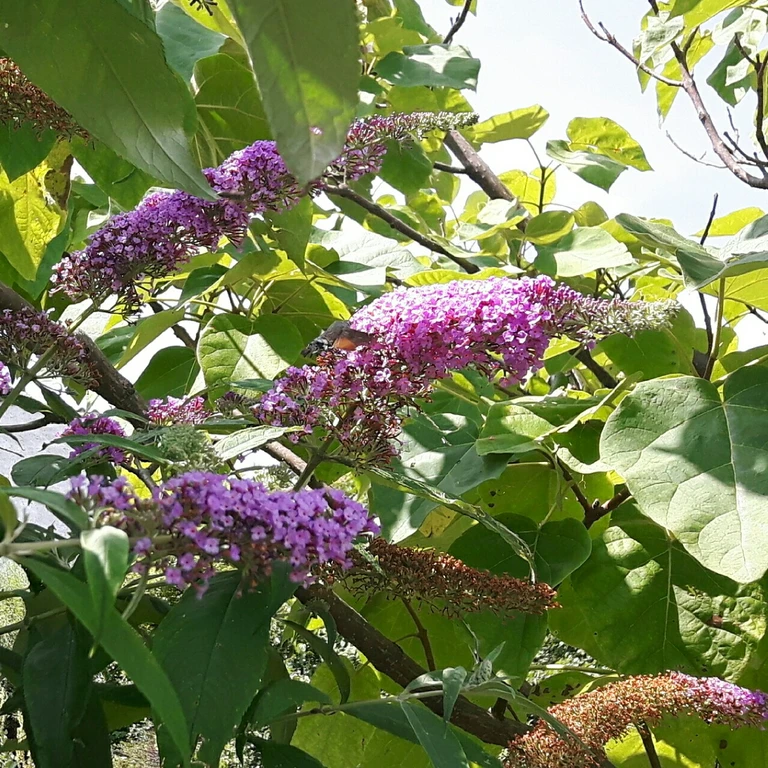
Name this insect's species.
Macroglossum stellatarum
